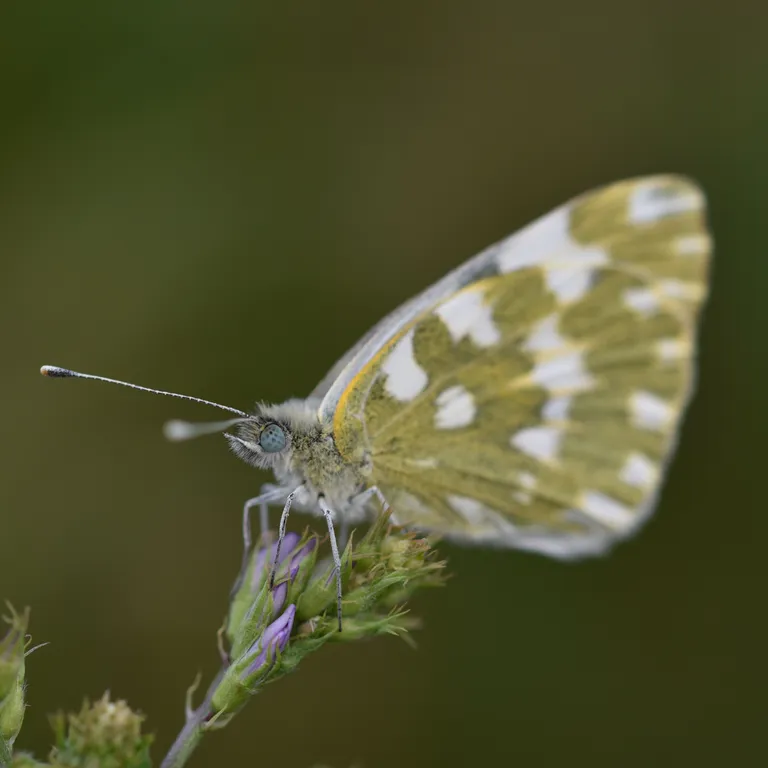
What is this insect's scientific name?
Pontia edusa
